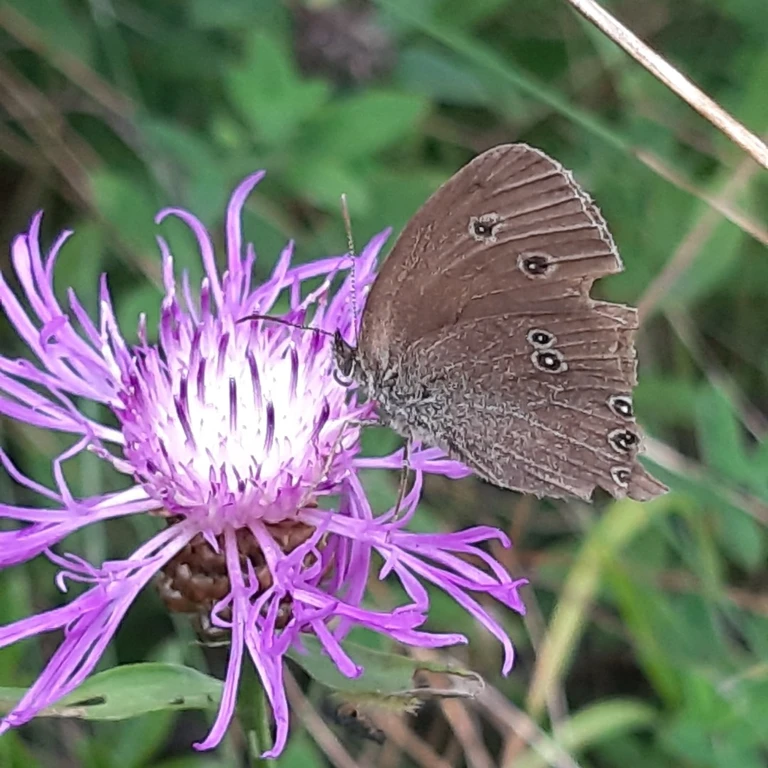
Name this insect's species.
Aphantopus hyperantus
